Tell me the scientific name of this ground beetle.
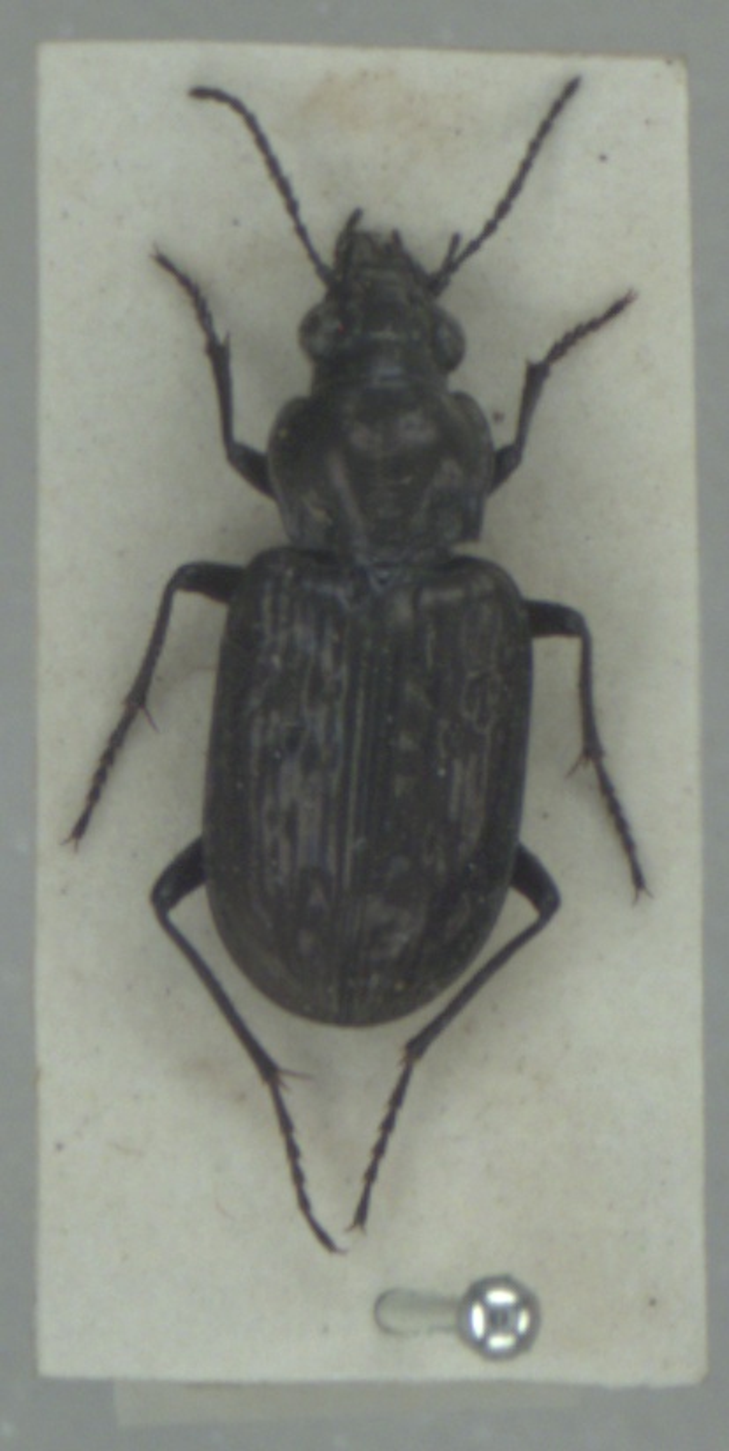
Blethisa multipunctata
